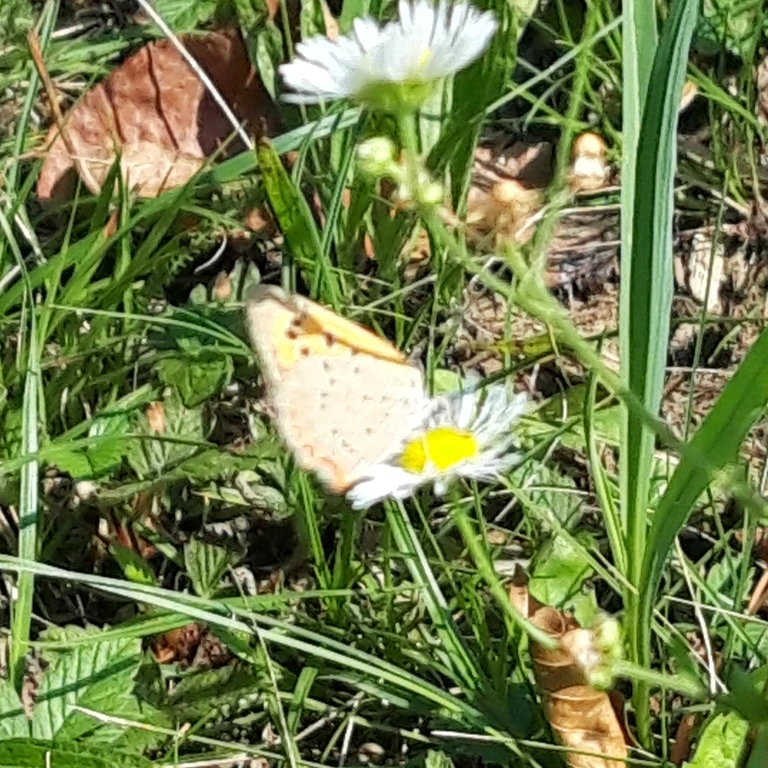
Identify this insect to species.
Lycaena phlaeas
